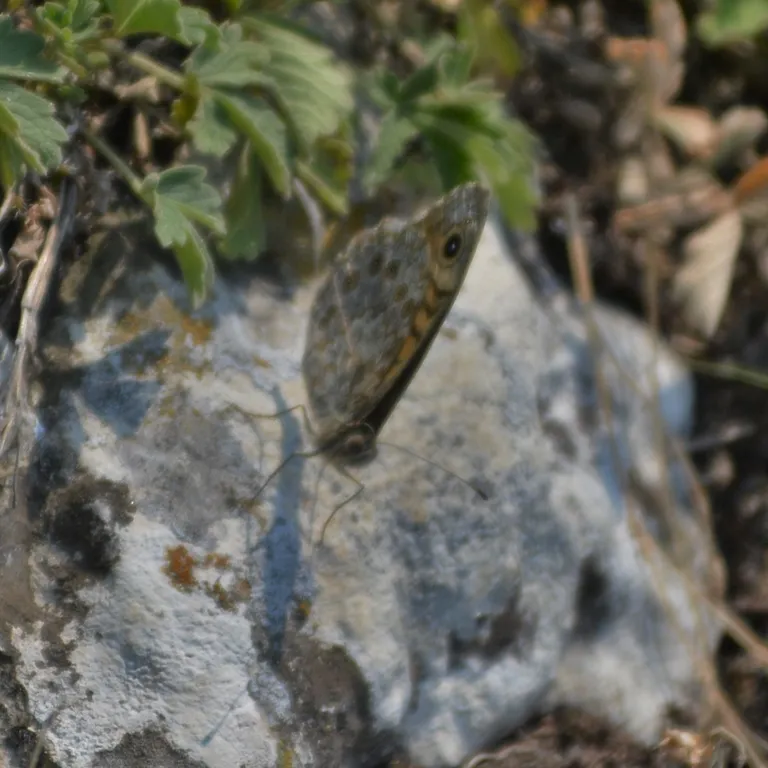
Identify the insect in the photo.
Lasiommata megera (also Pararge megera)
